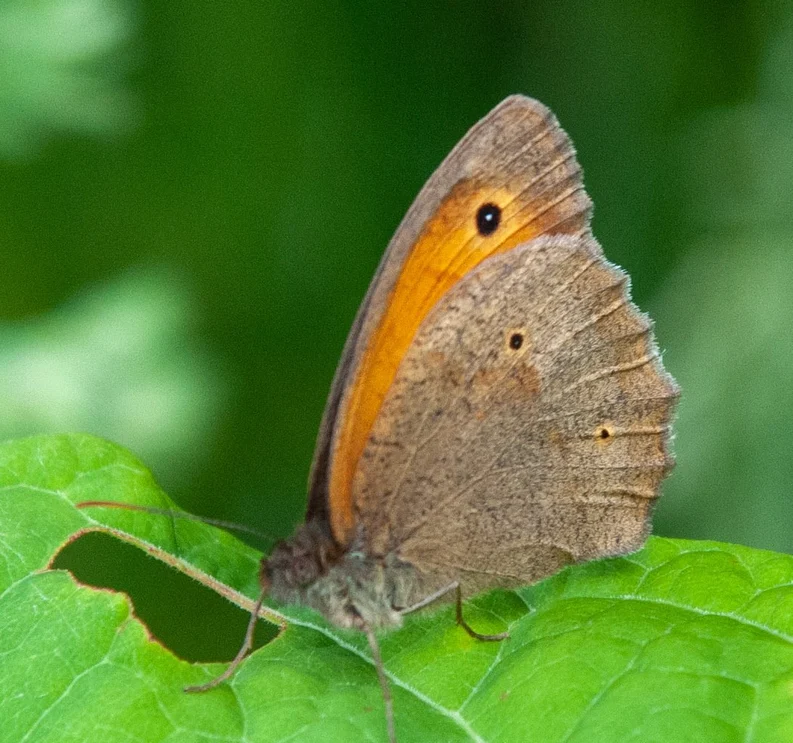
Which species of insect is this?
Maniola jurtina
